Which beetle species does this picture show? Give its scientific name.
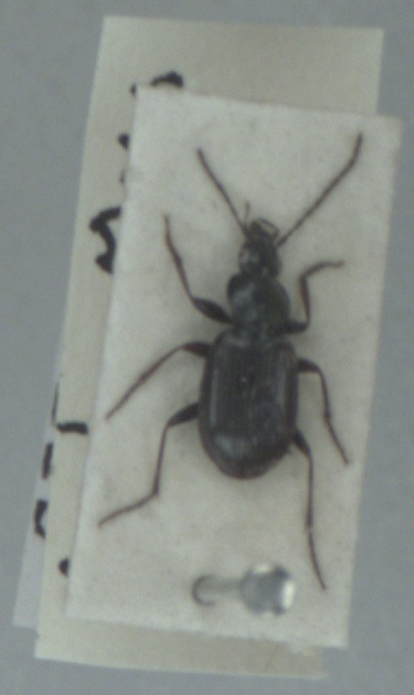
Agonum fuliginosum
